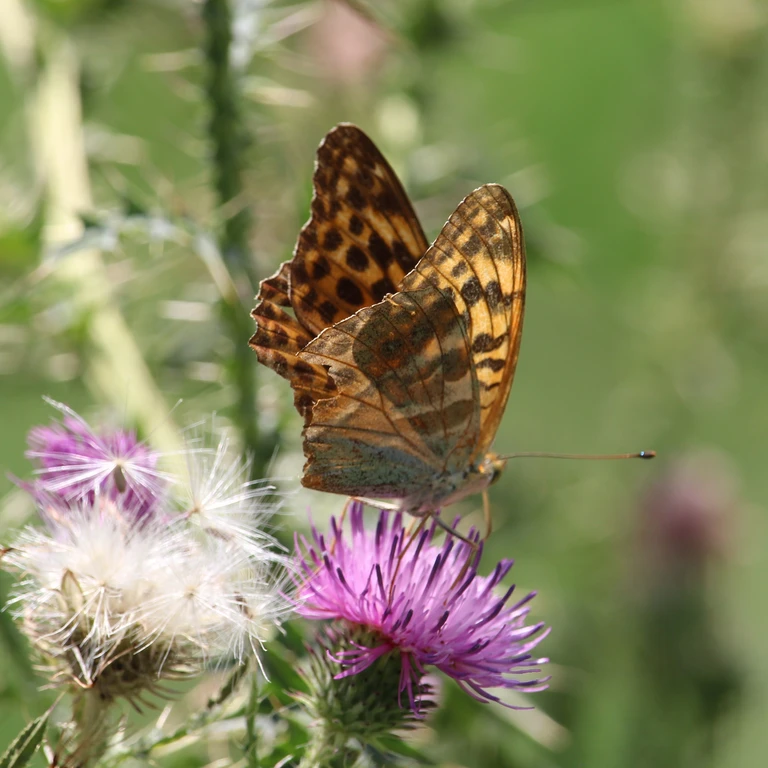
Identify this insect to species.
Argynnis paphia
